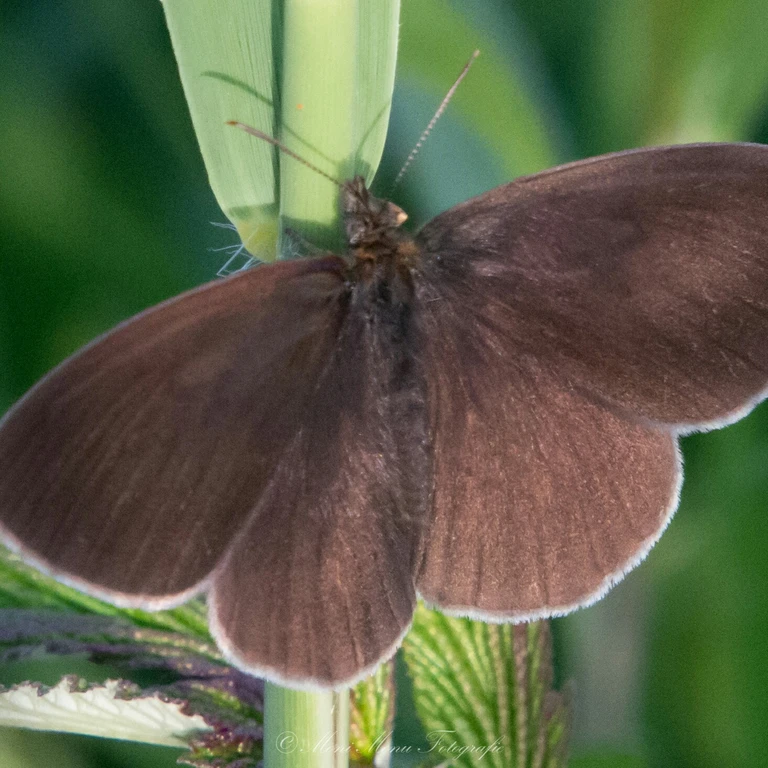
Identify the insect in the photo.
Aphantopus hyperantus
